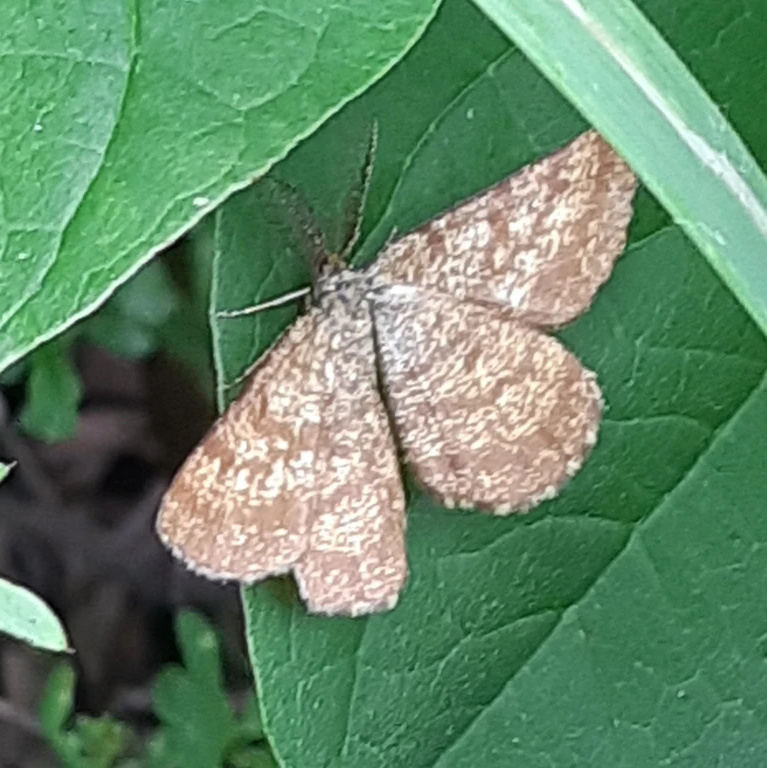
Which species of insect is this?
Ematurga atomaria
